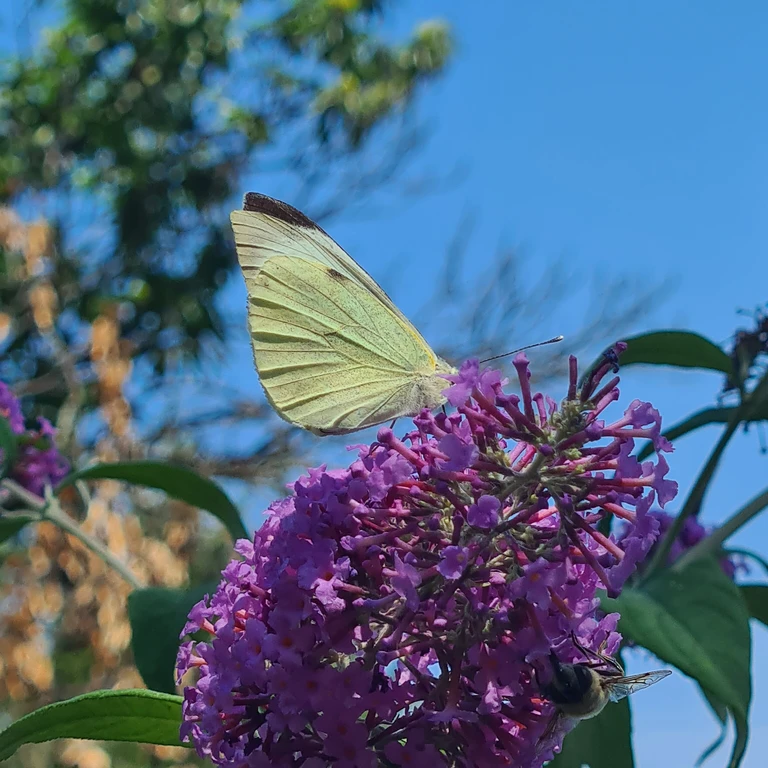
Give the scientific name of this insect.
Pieris brassicae
